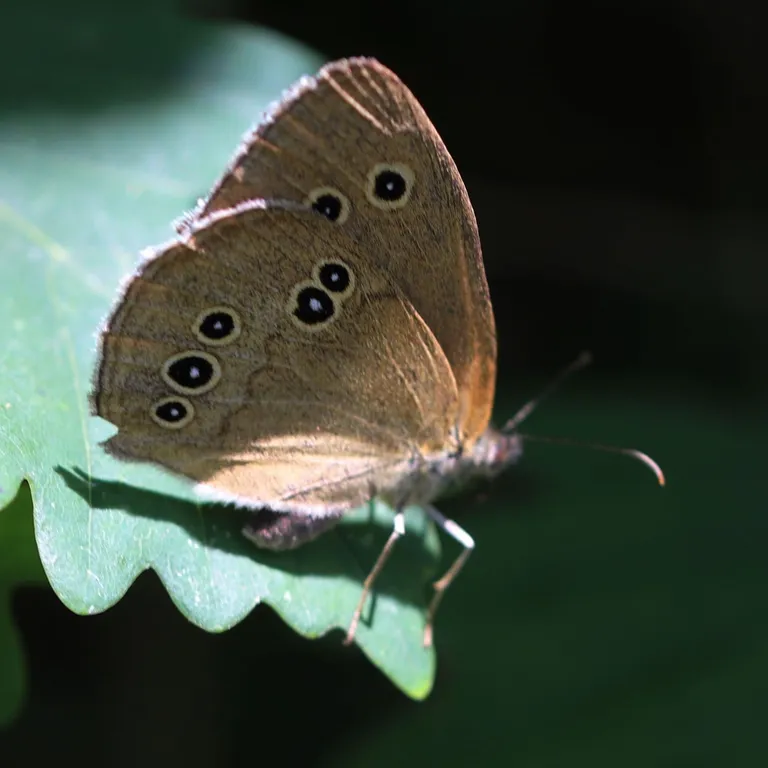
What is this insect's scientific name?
Aphantopus hyperantus
